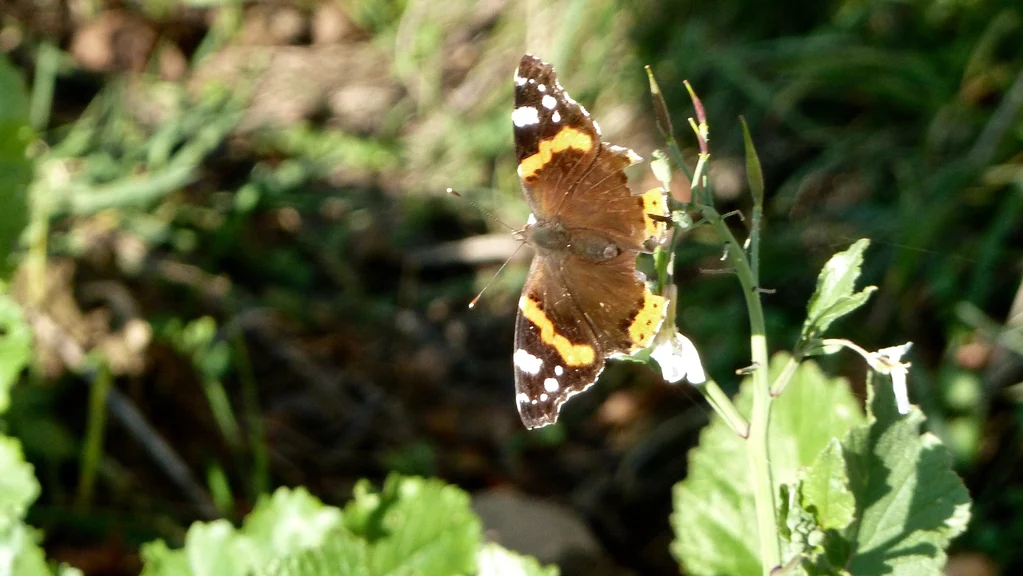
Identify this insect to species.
Vanessa atalanta
